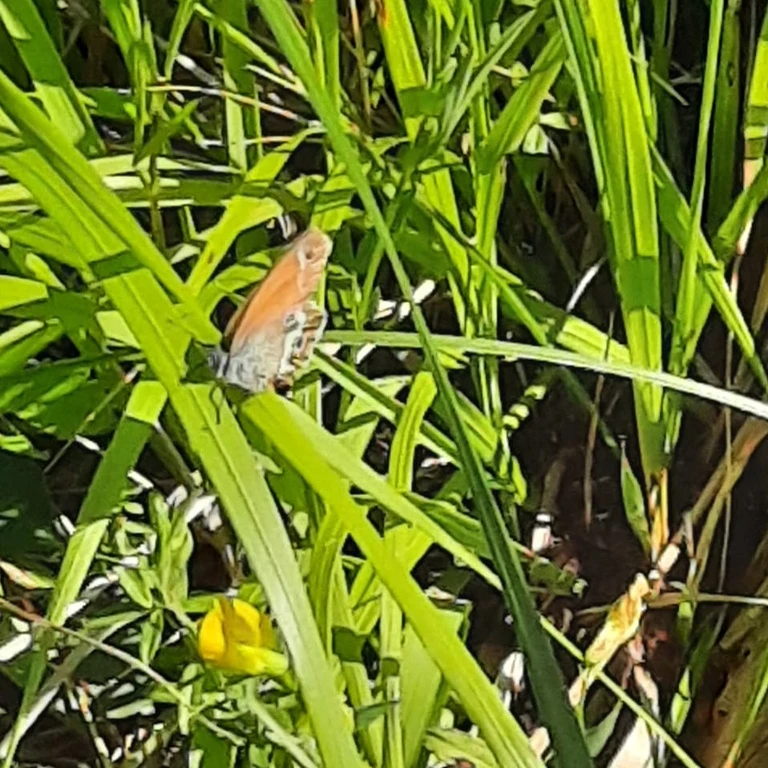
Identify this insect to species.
Coenonympha arcania
